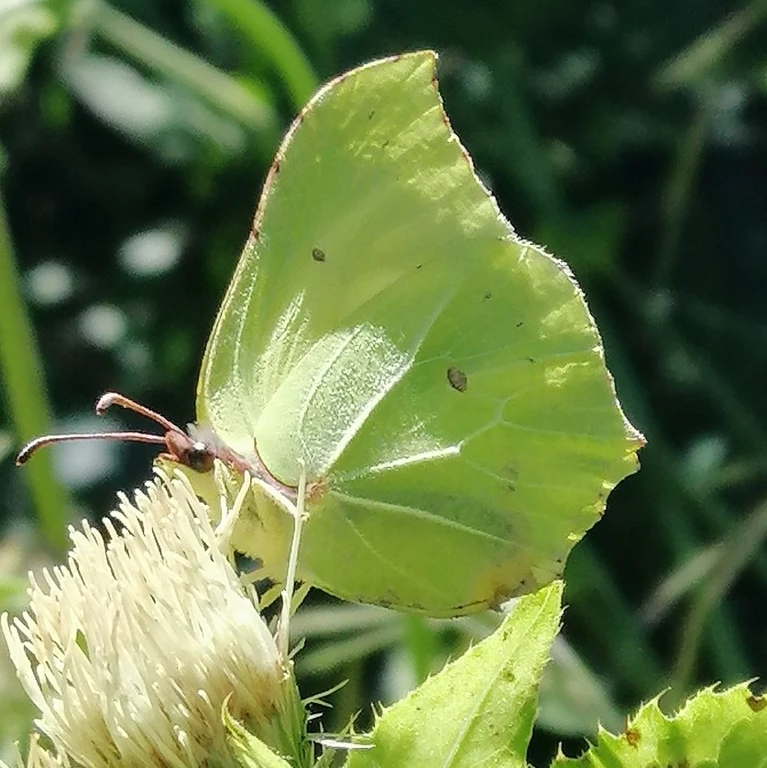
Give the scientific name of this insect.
Gonepteryx rhamni
